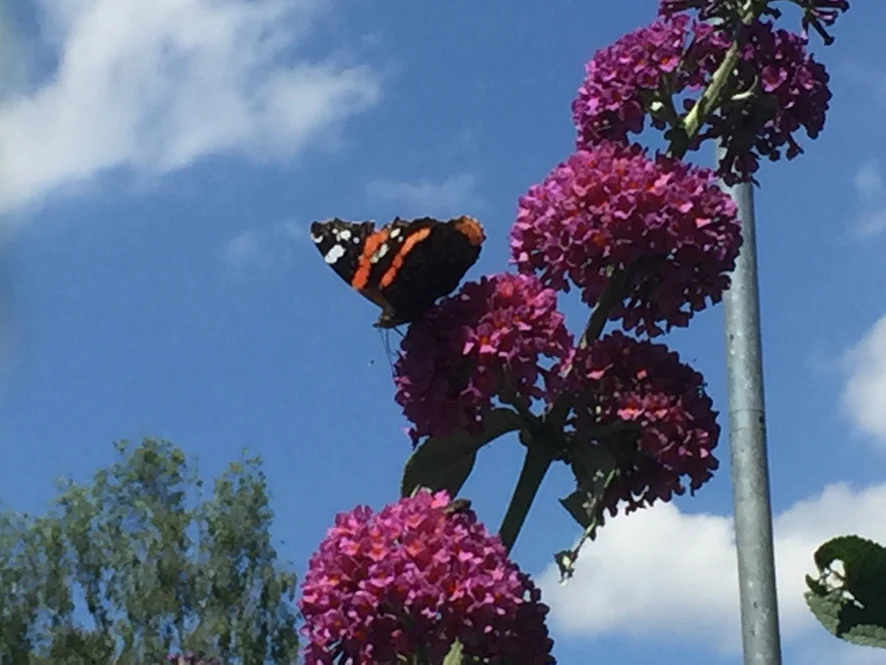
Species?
Vanessa atalanta
